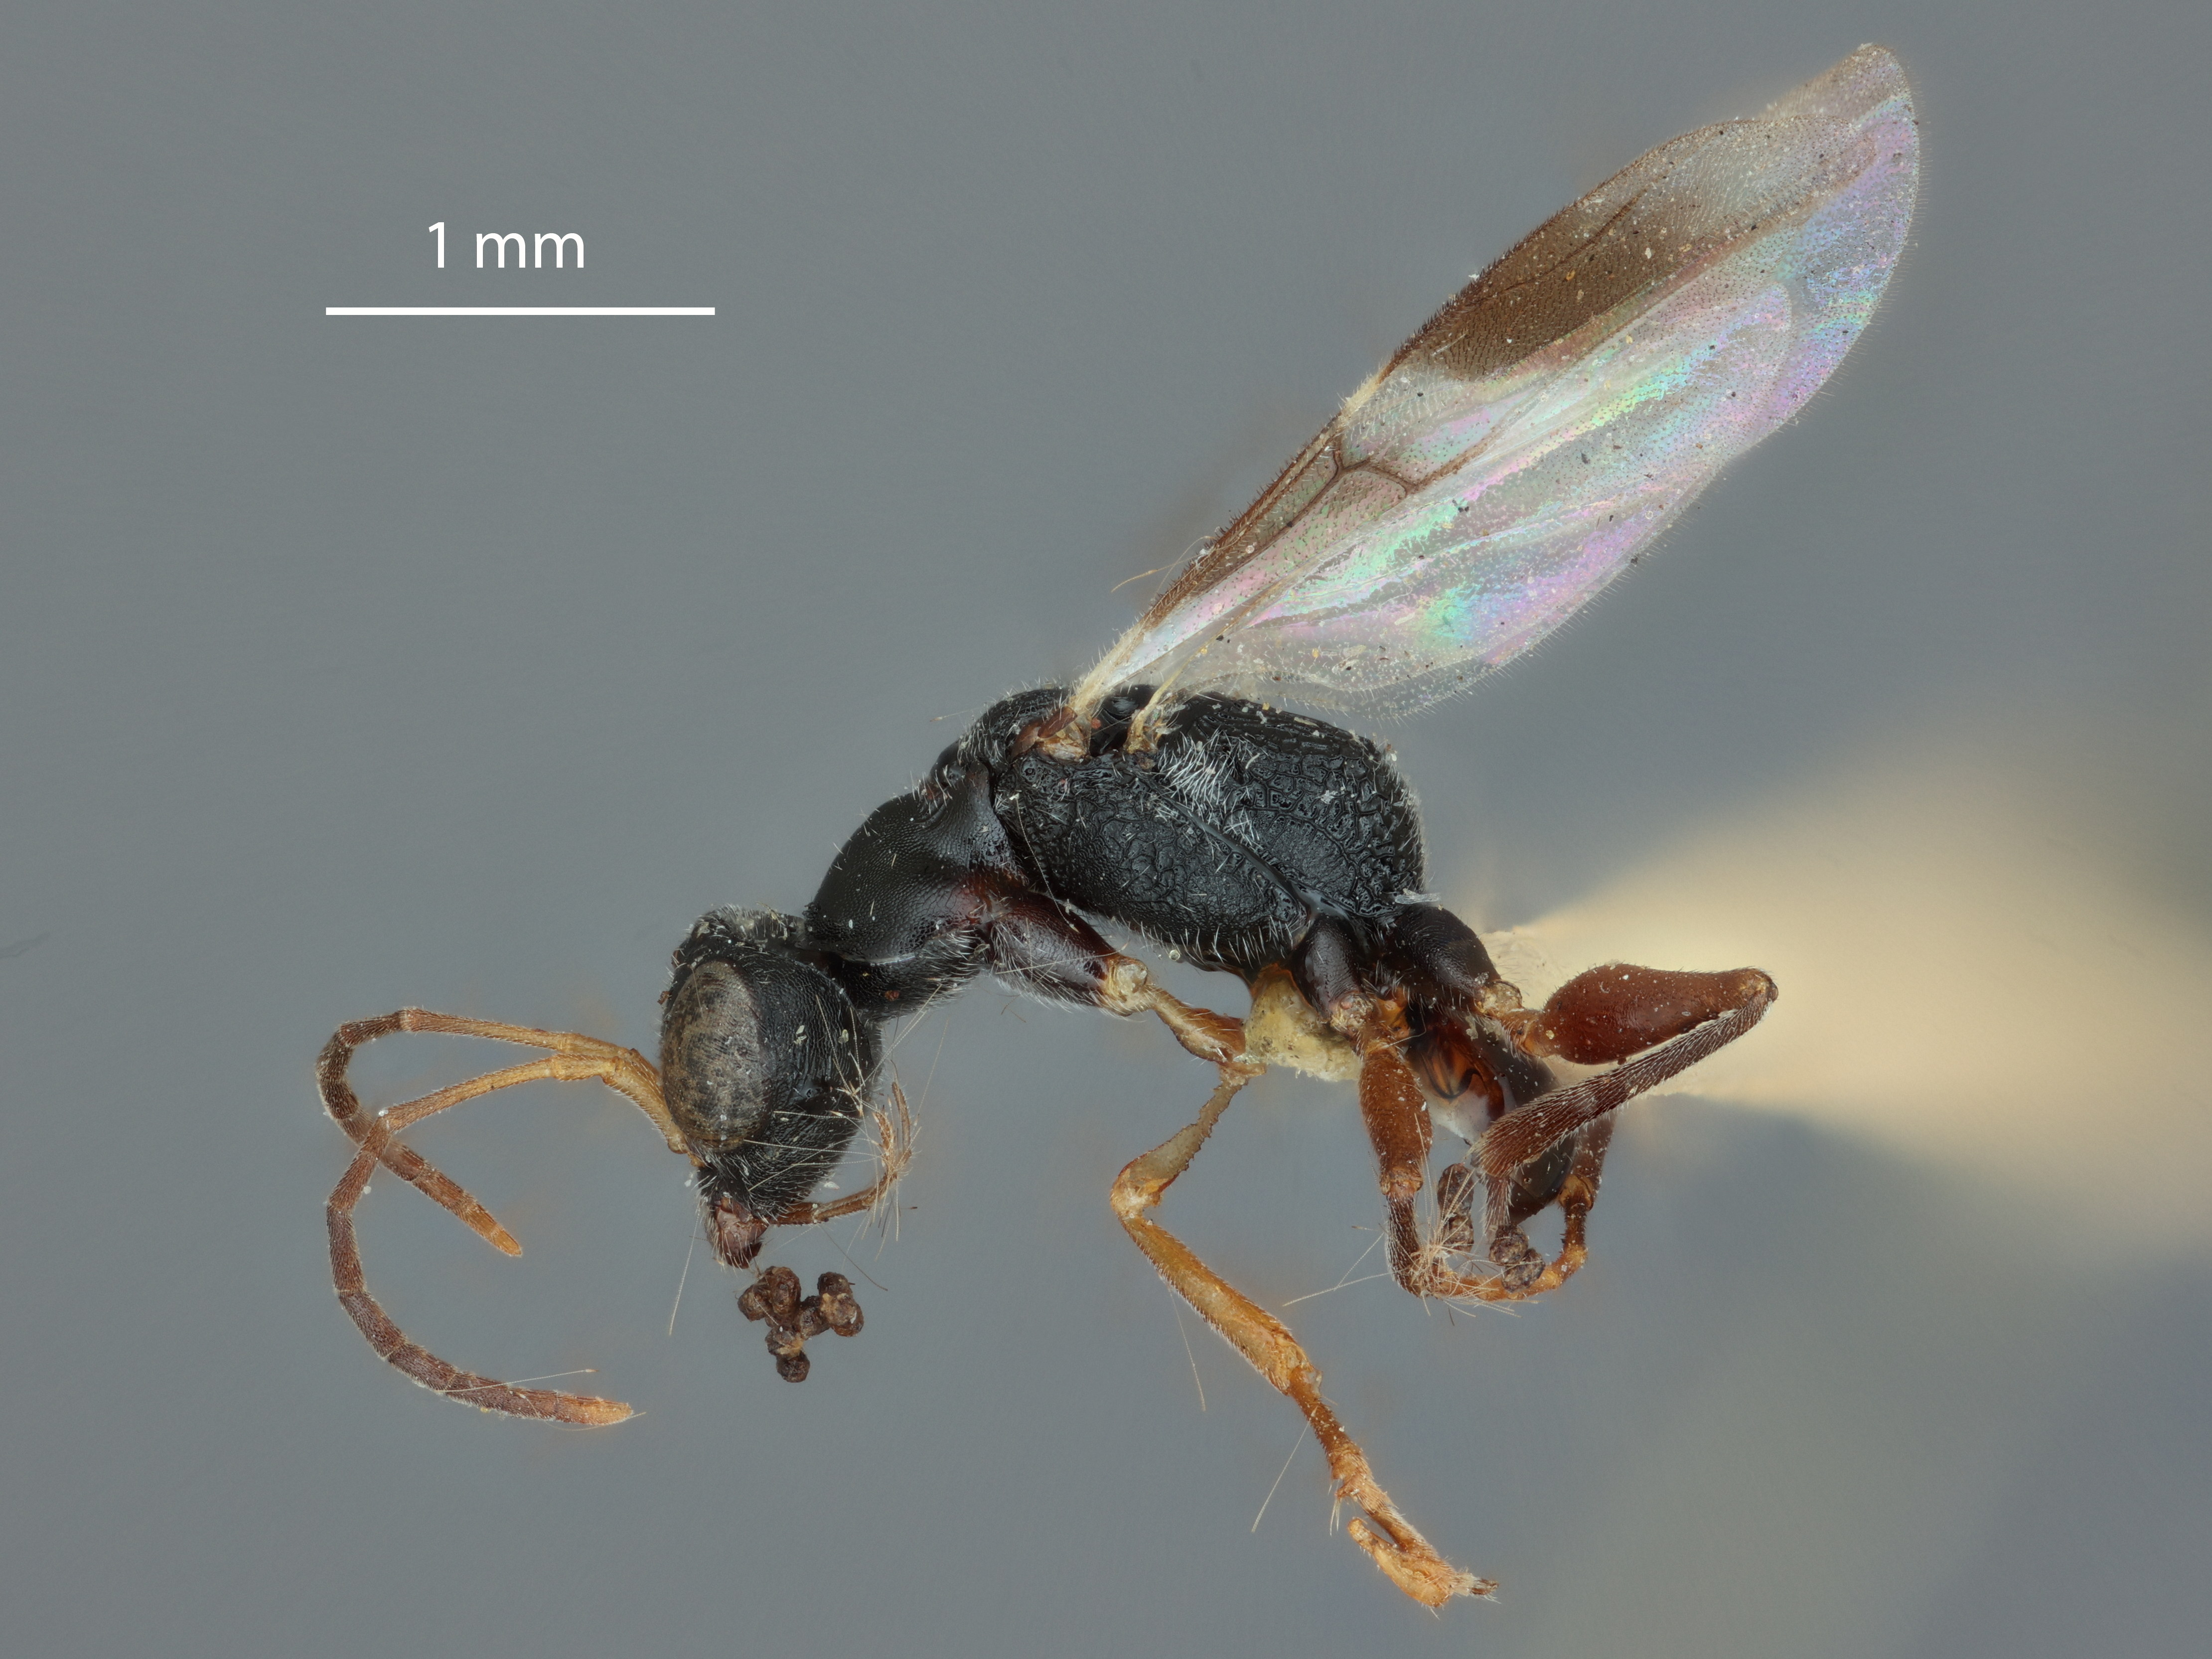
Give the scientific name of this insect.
Mesodryinus crawfordi
